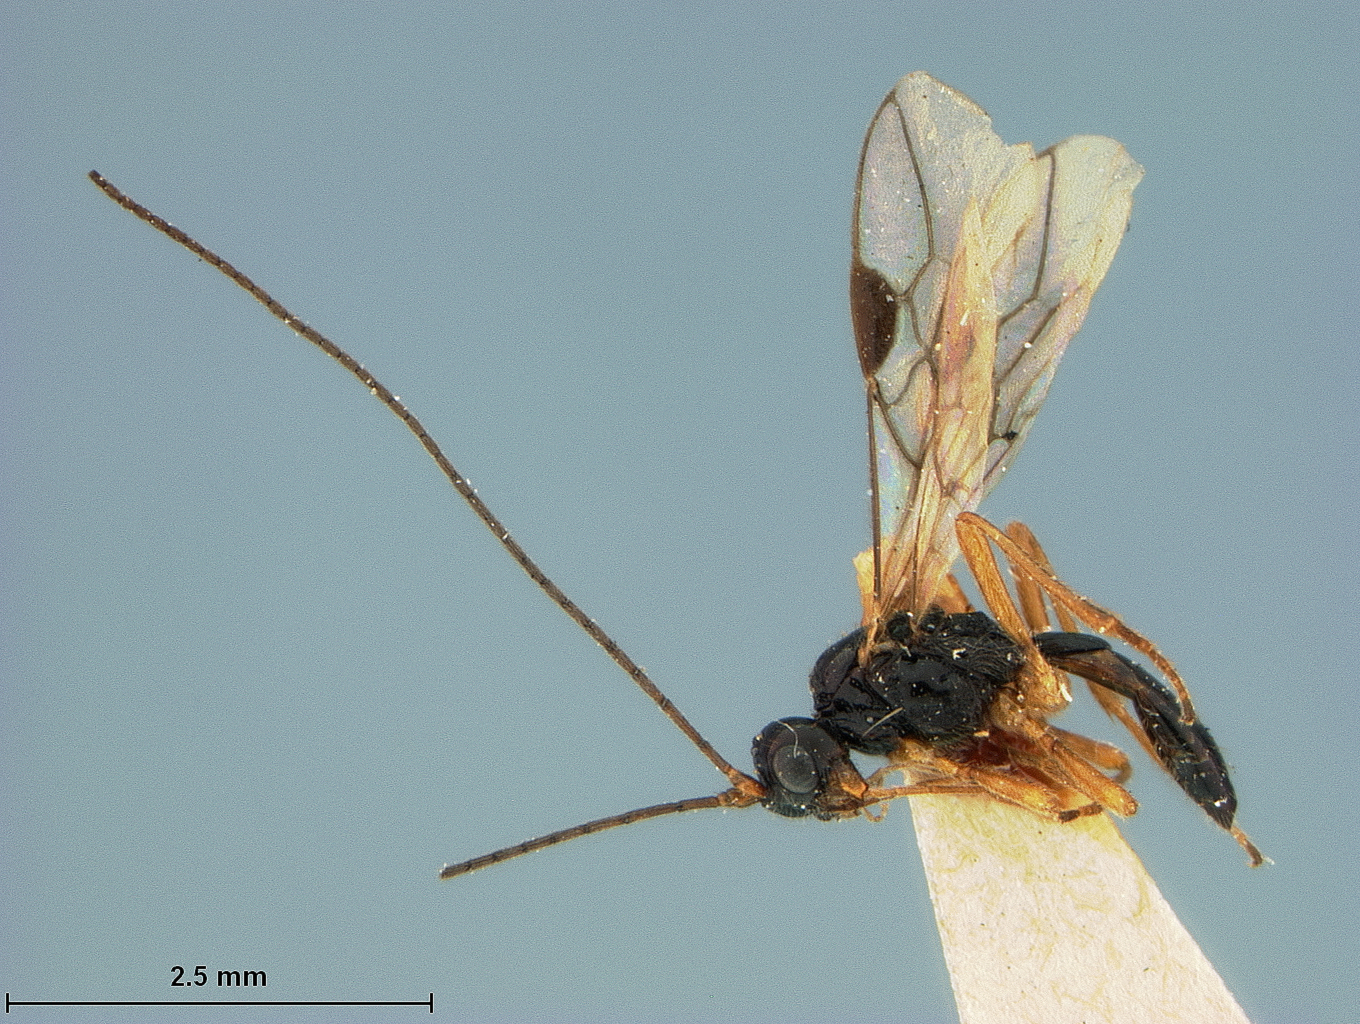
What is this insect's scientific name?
Idiasta macrocera
